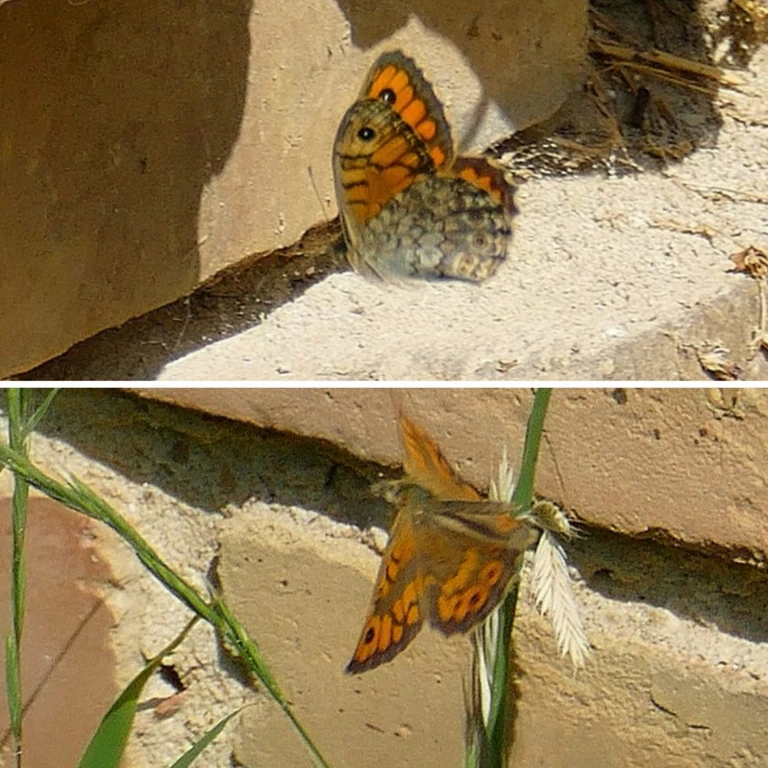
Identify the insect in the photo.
Lasiommata megera (also Pararge megera)
